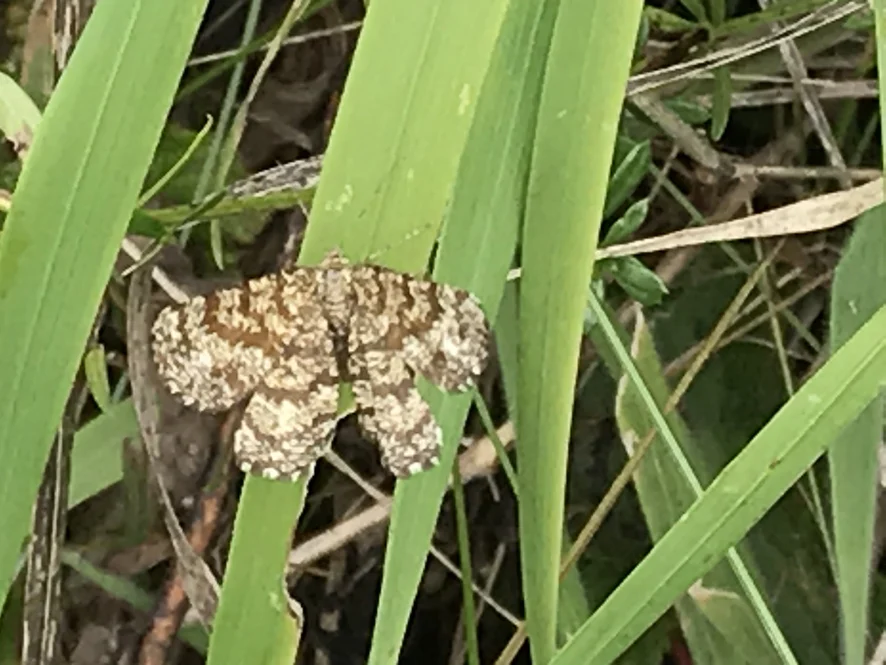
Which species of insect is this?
Ematurga atomaria
